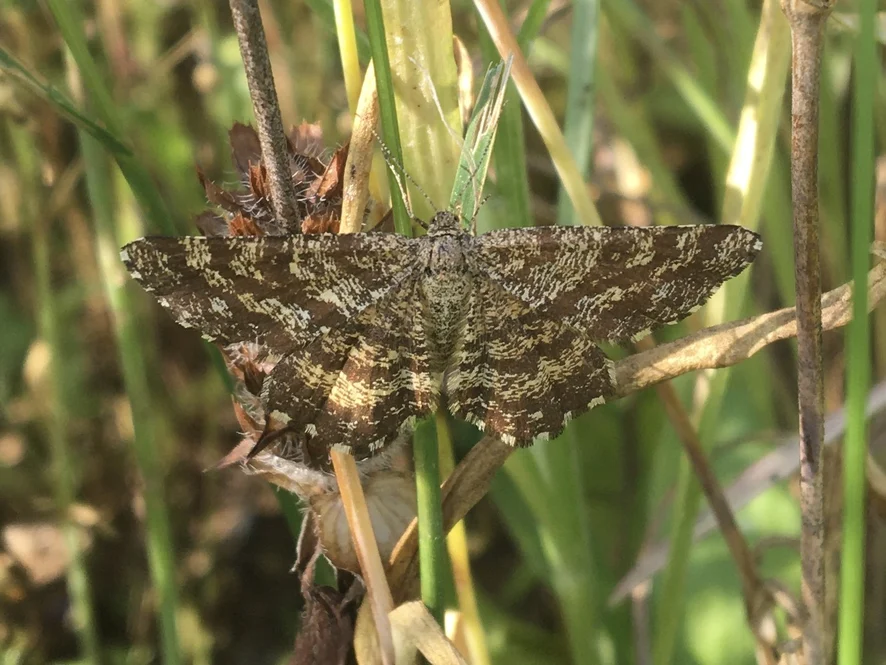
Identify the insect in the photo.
Ematurga atomaria
